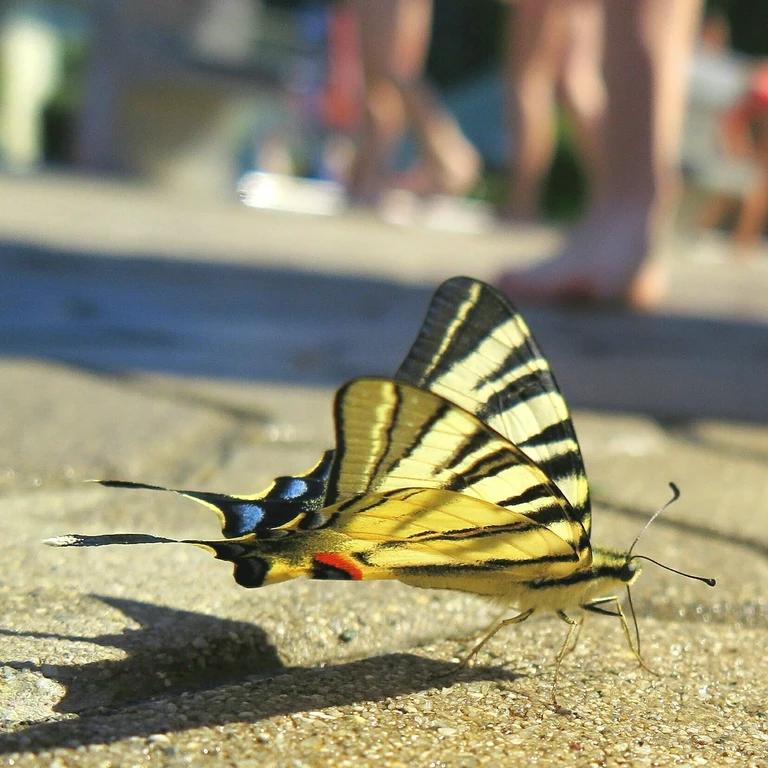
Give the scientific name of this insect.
Iphiclides podalirius
